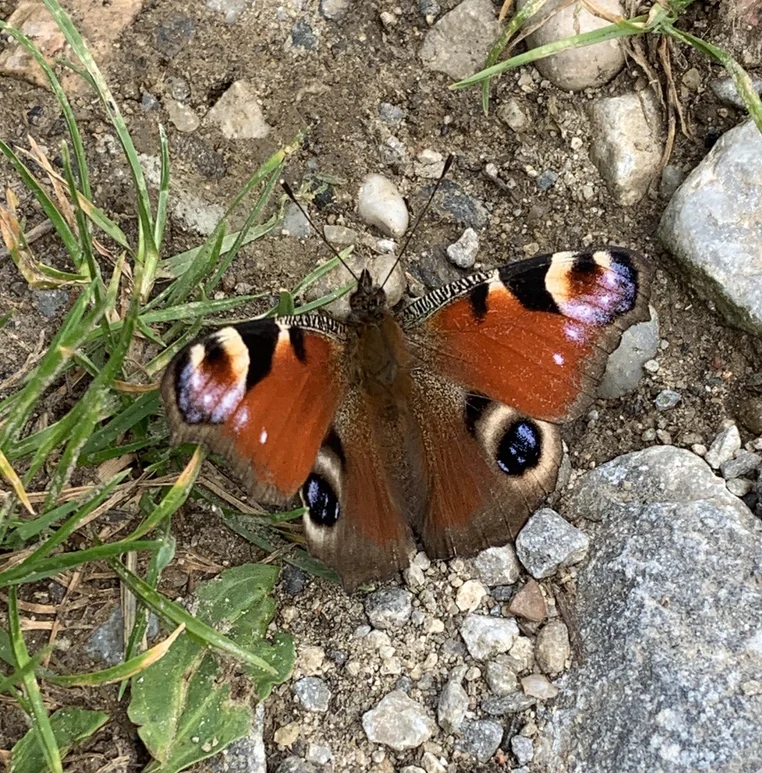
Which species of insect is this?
Aglais io
